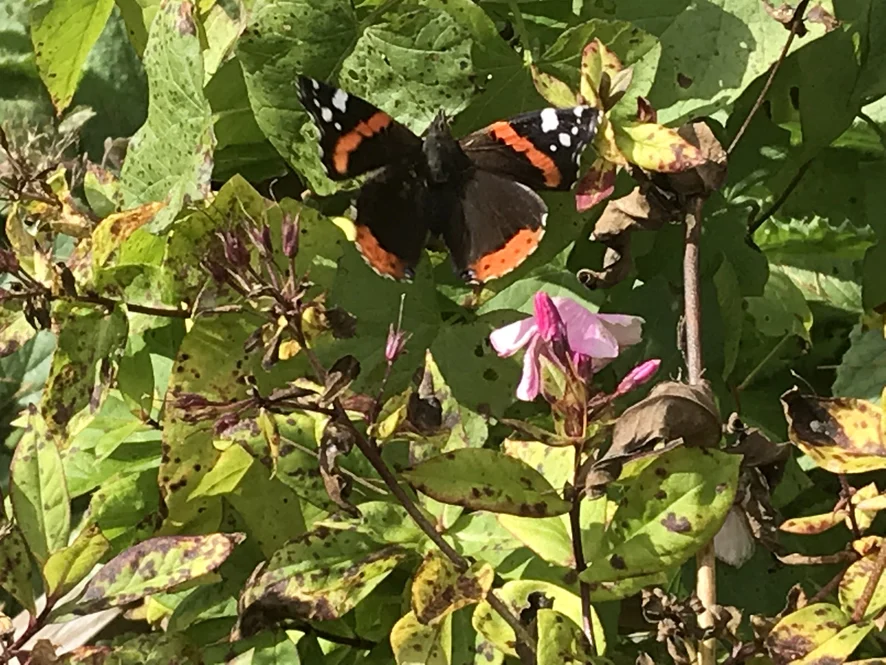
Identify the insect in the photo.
Vanessa atalanta
